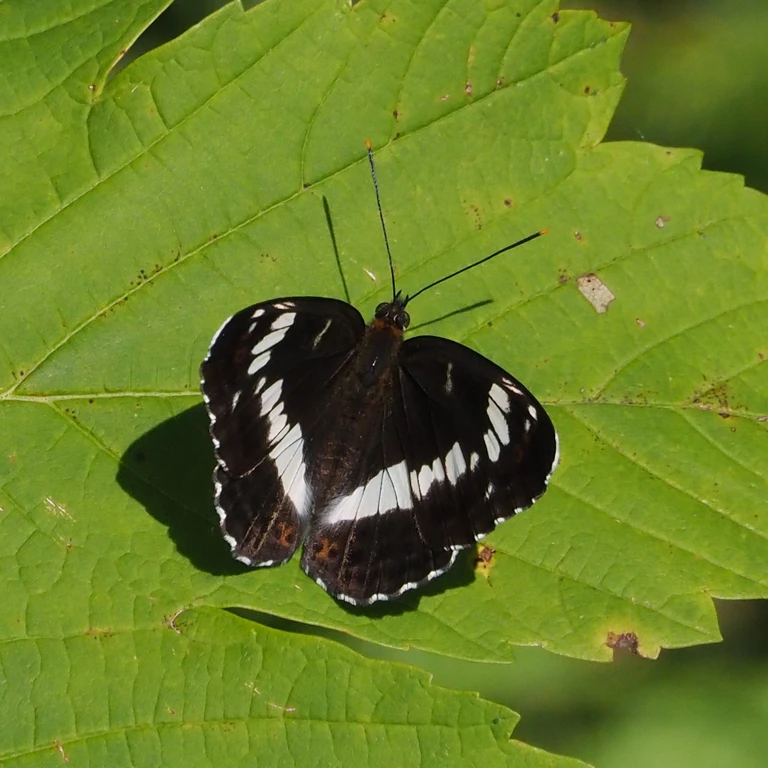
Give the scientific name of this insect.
Limenitis camilla (also Ladoga camilla)
